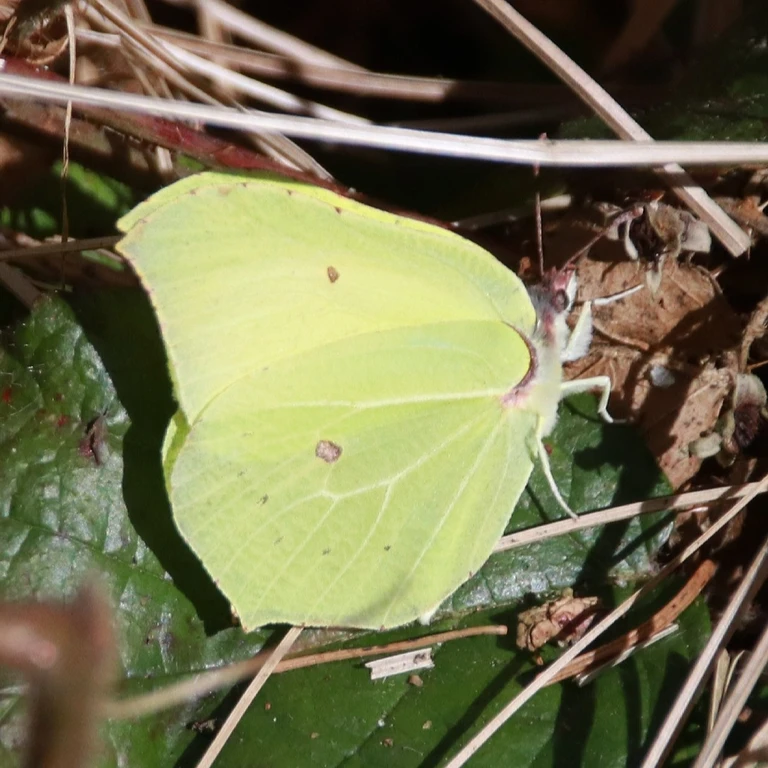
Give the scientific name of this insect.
Gonepteryx rhamni
